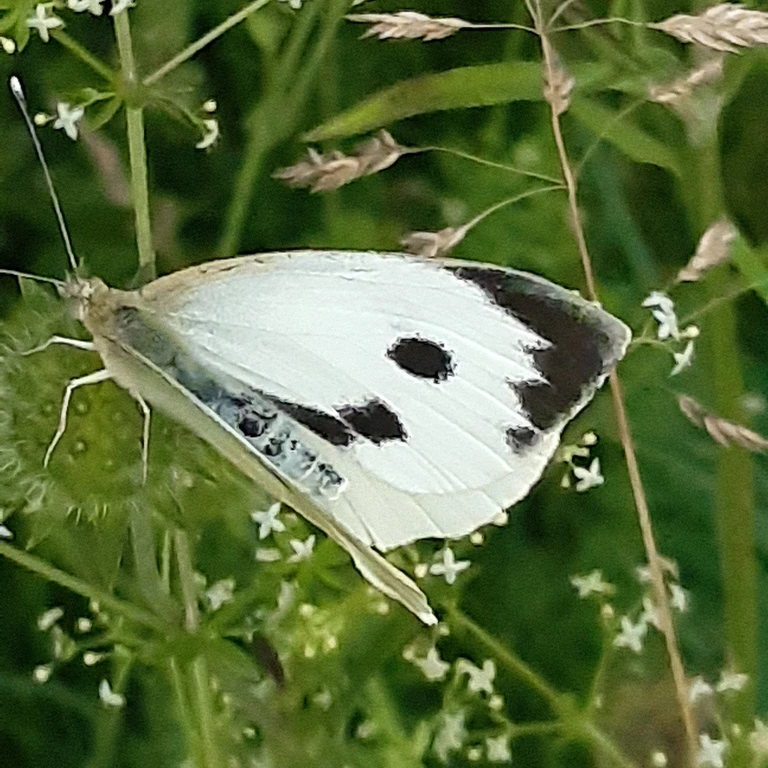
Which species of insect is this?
Pieris brassicae
